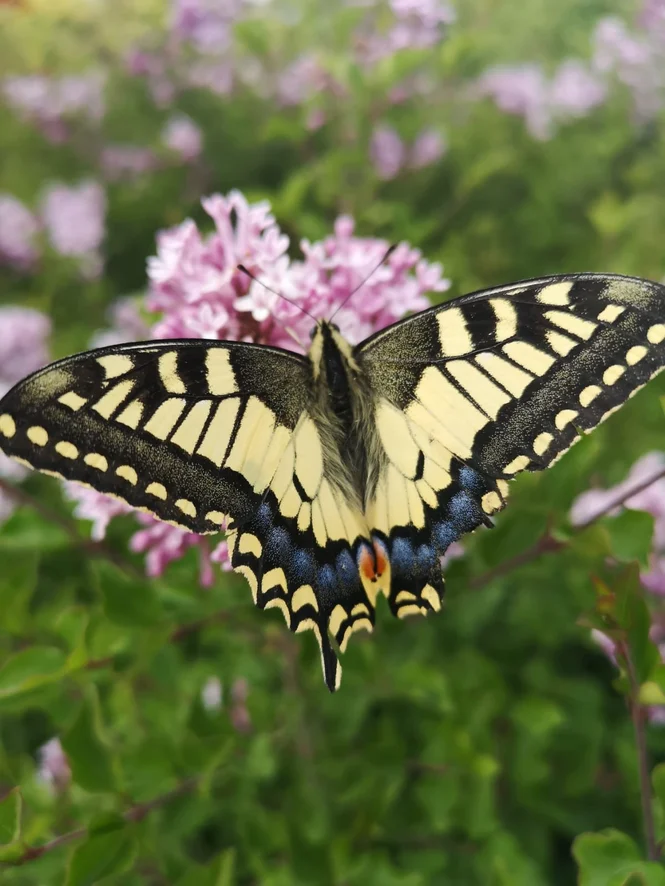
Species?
Papilio machaon
